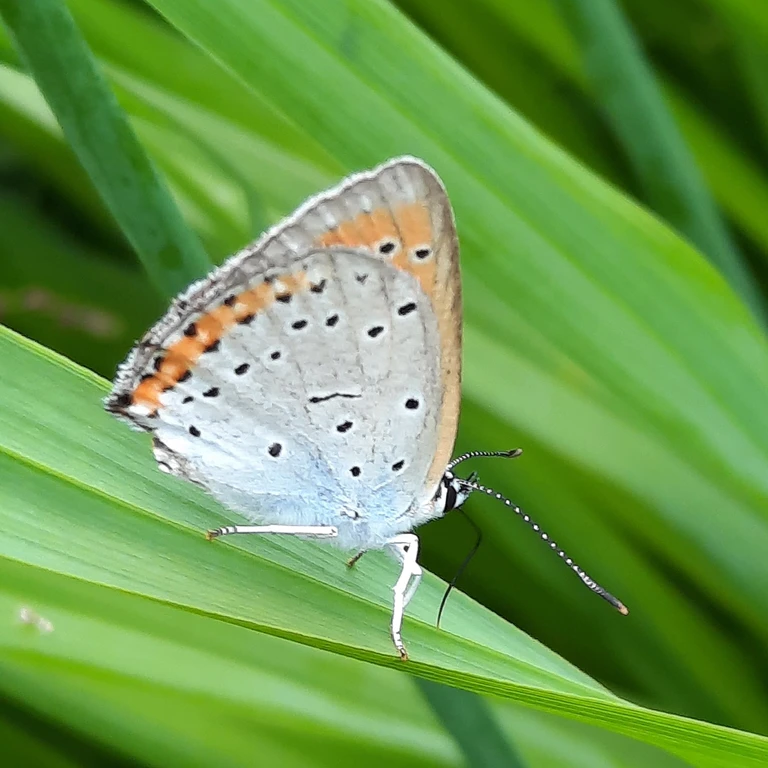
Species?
Lycaena dispar
